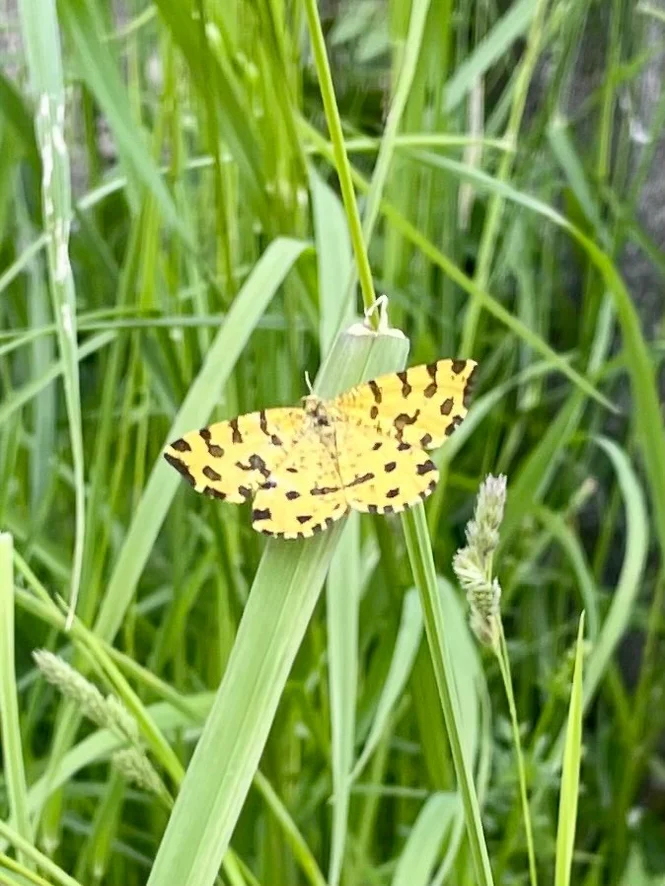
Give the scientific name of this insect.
Pseudopanthera macularia
